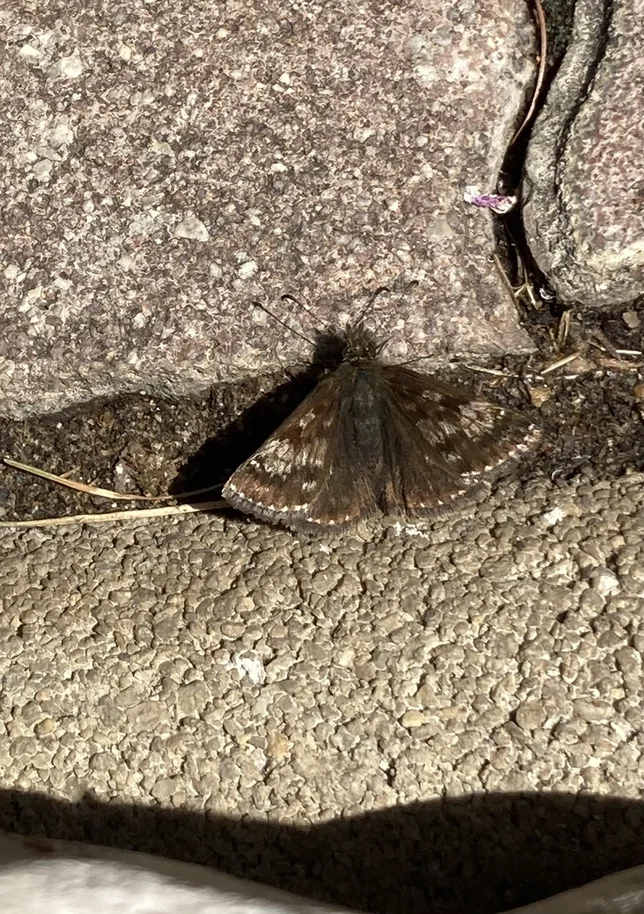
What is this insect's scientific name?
Erynnis tages
